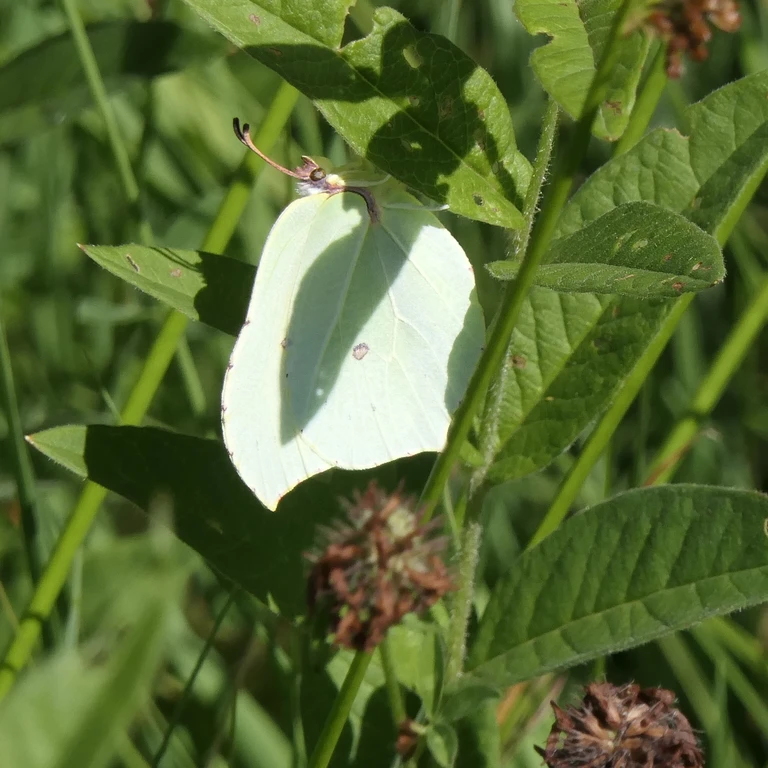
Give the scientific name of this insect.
Gonepteryx rhamni
